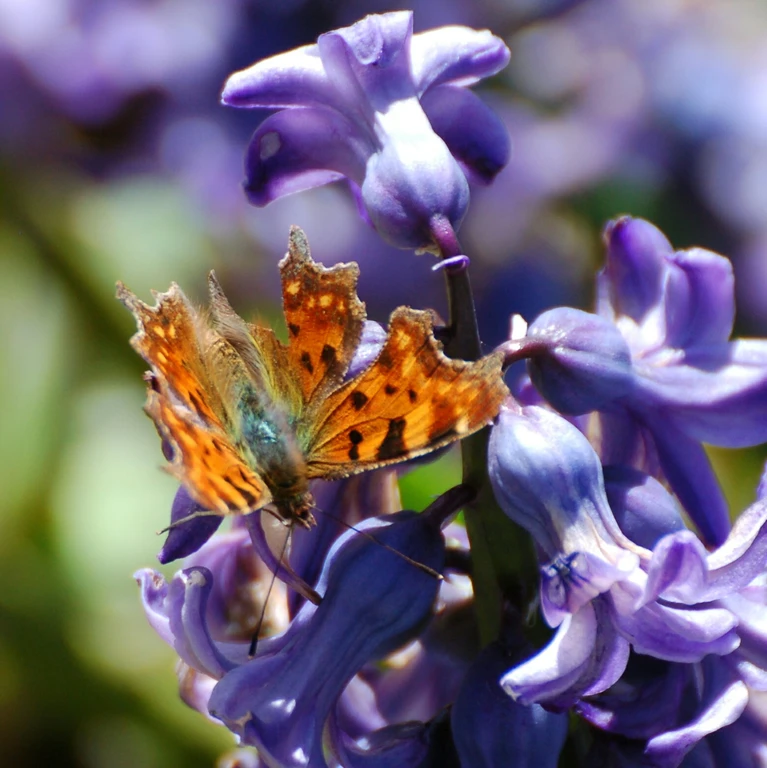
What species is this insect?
Polygonia c-album
